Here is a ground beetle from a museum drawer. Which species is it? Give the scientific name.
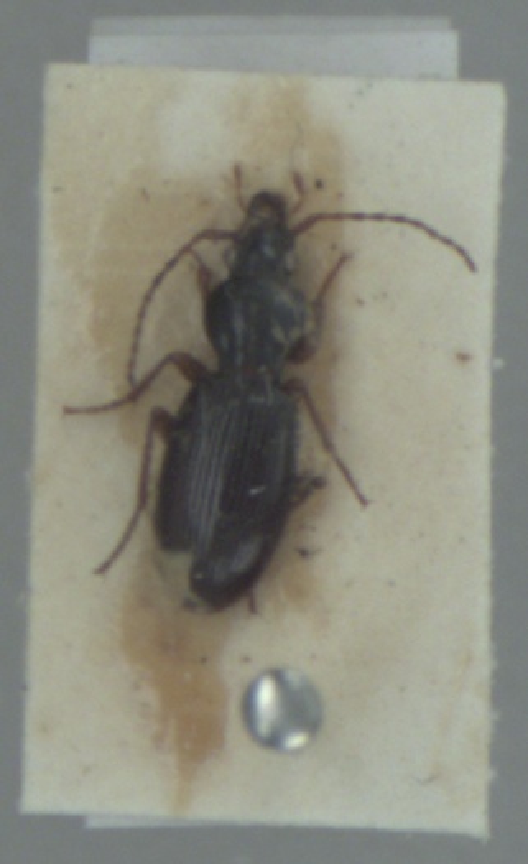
Stomis pumicatus
